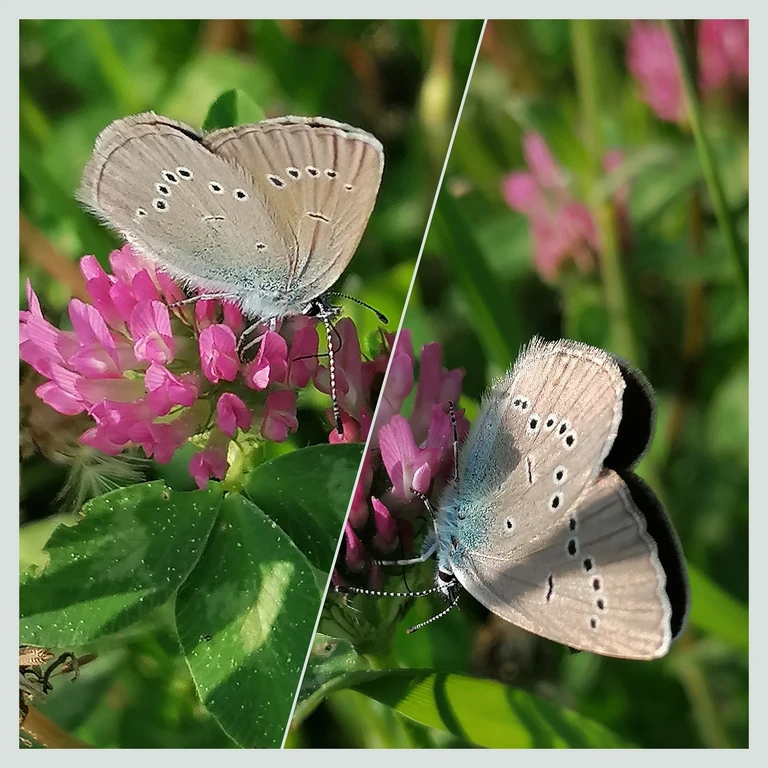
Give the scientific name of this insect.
Cyaniris semiargus
